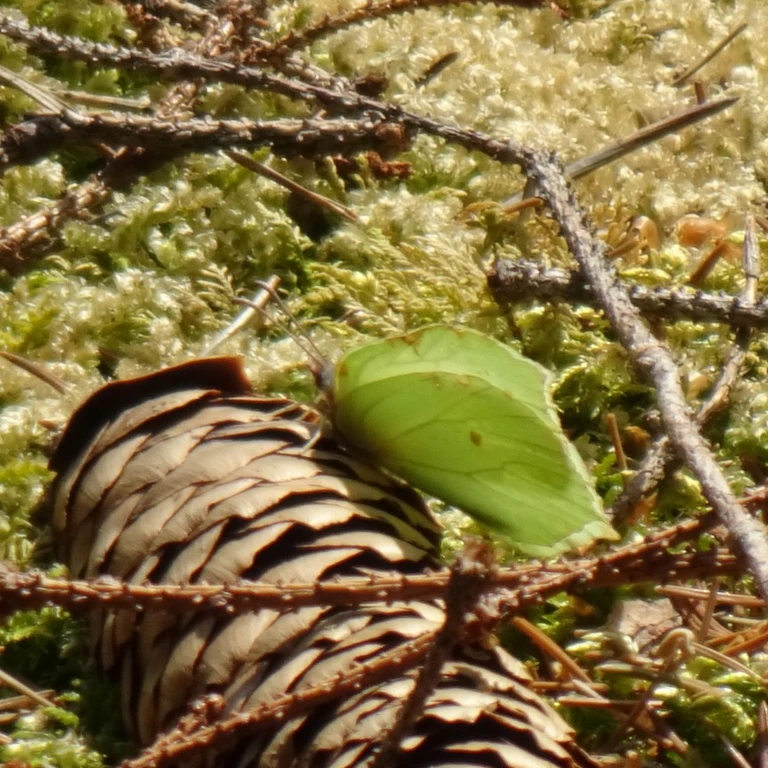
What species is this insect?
Gonepteryx rhamni
